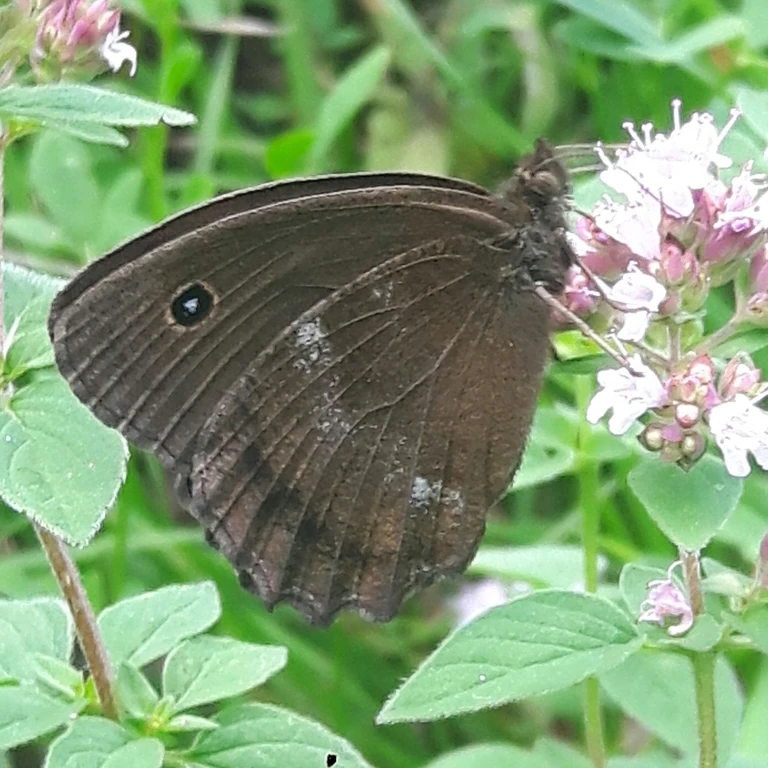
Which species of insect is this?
Minois dryas
